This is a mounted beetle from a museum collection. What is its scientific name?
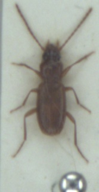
Trechoblemus micros
